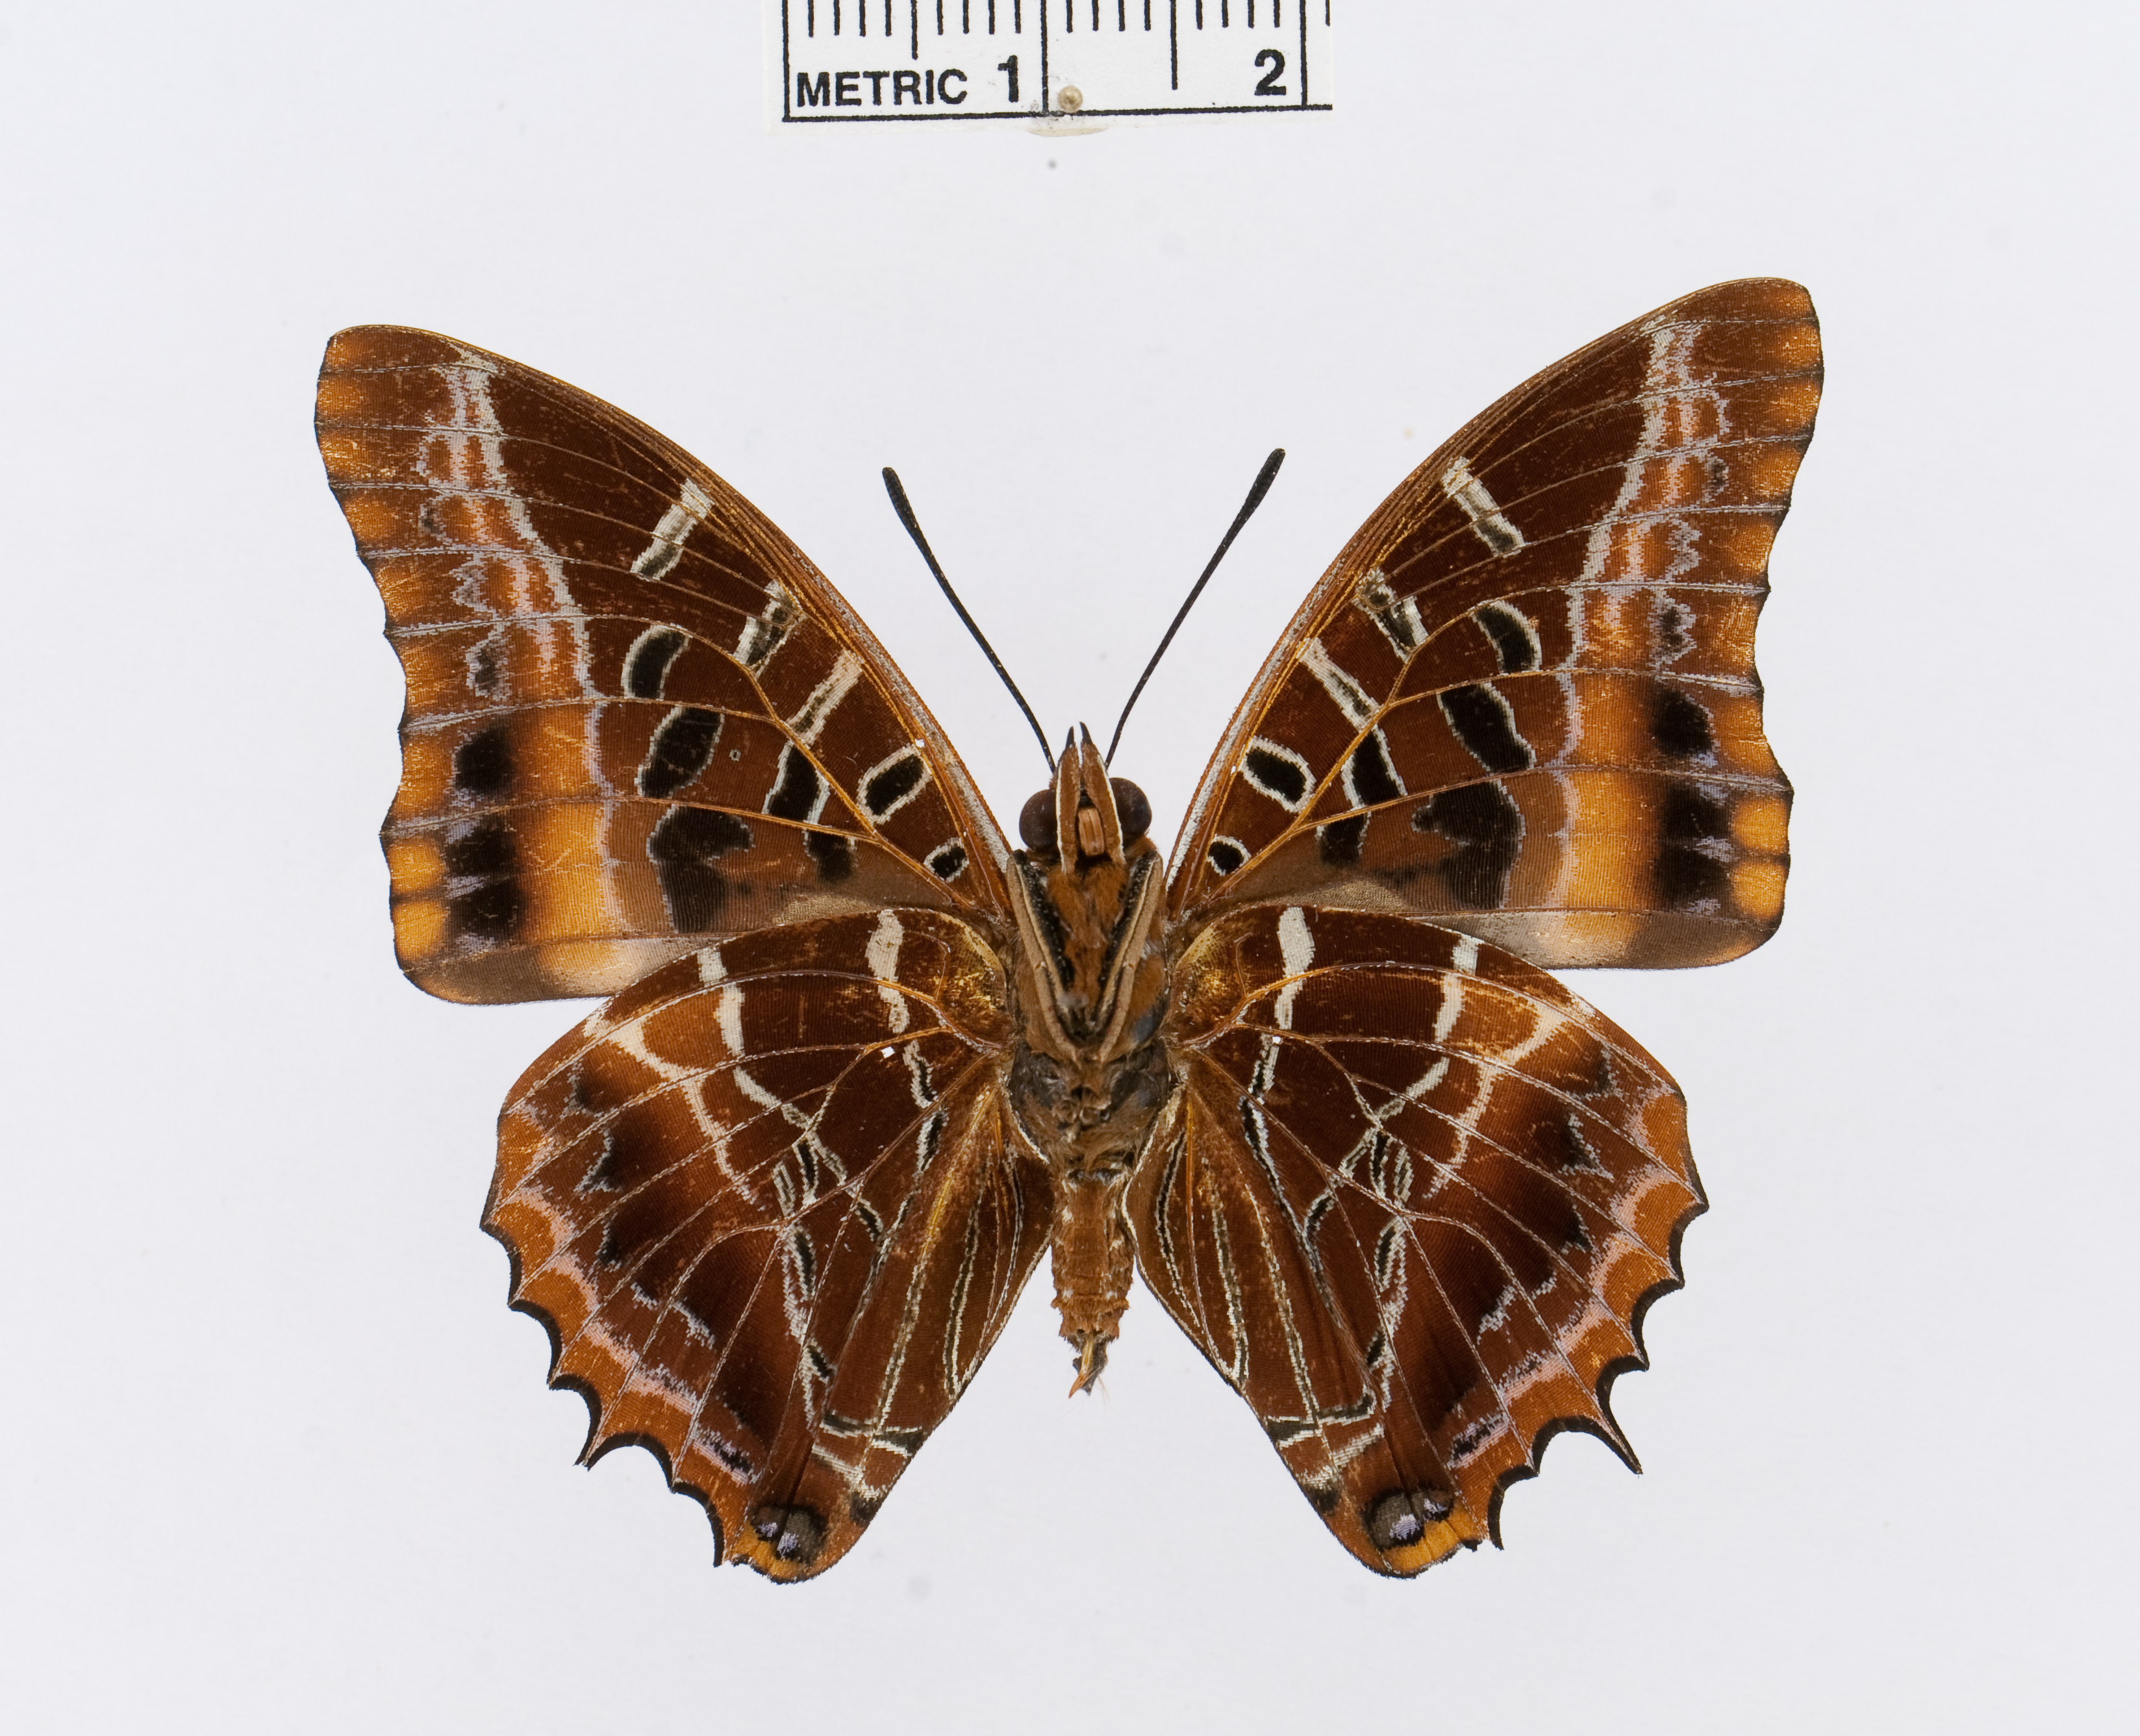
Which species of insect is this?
Charaxes richelmanni
